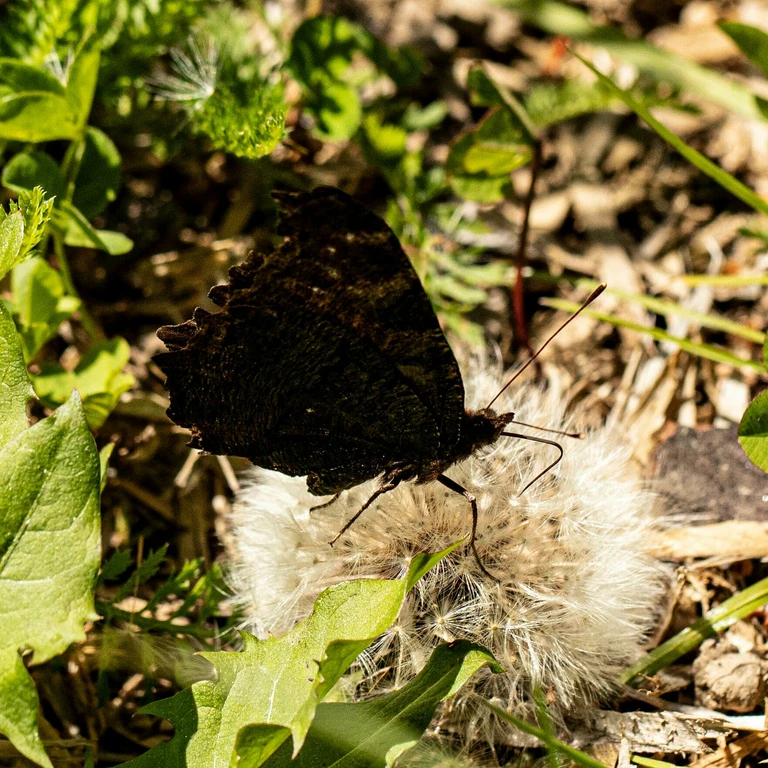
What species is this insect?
Aglais io
